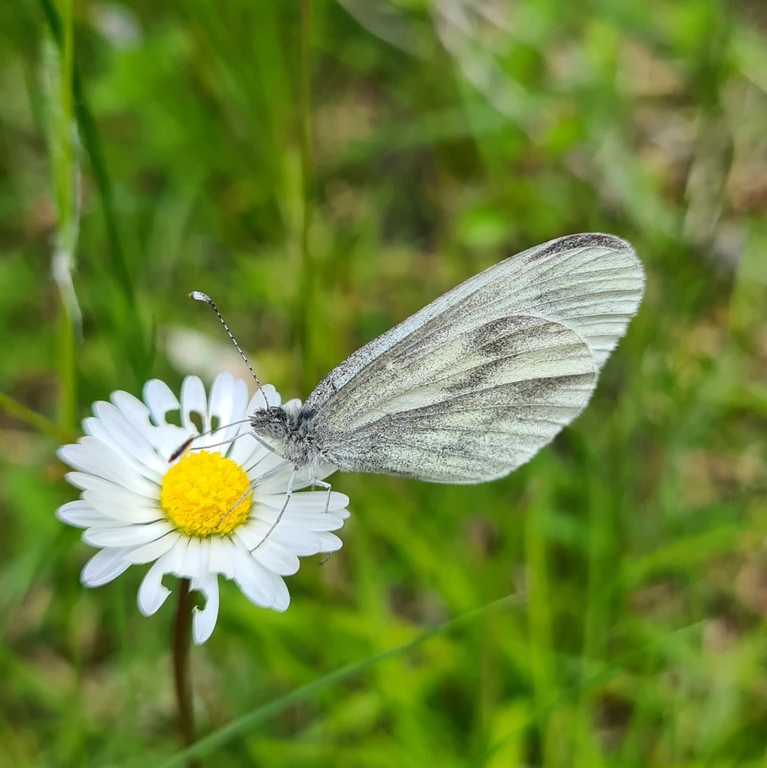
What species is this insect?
Leptidea sinapis/juvernica
